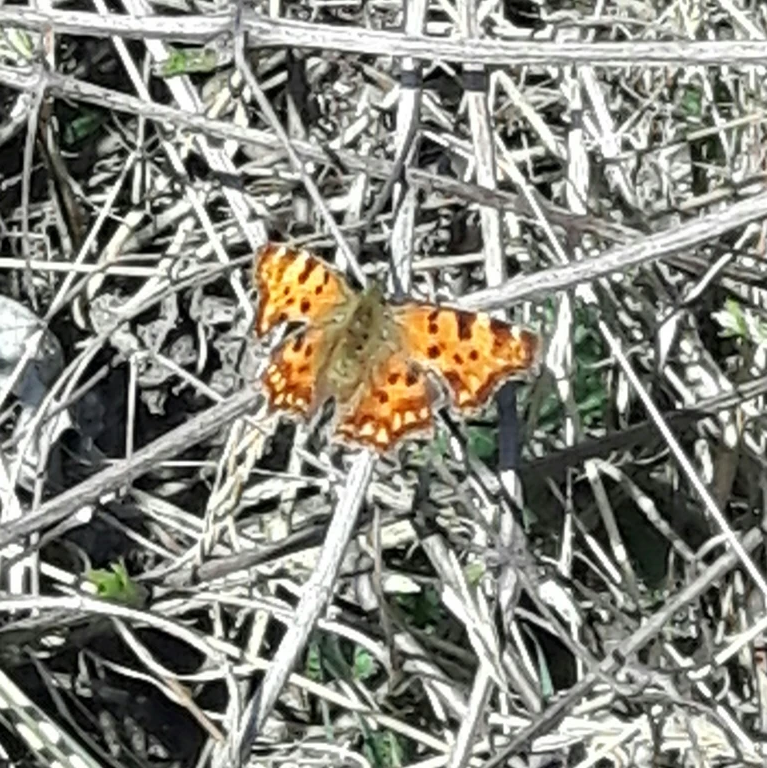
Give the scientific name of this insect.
Polygonia c-album
